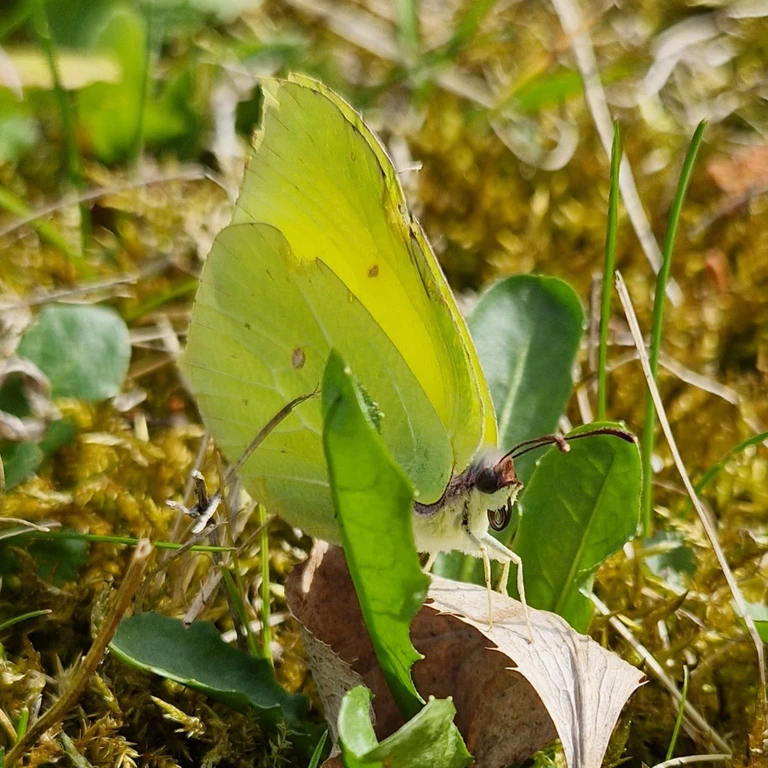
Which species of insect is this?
Gonepteryx rhamni
